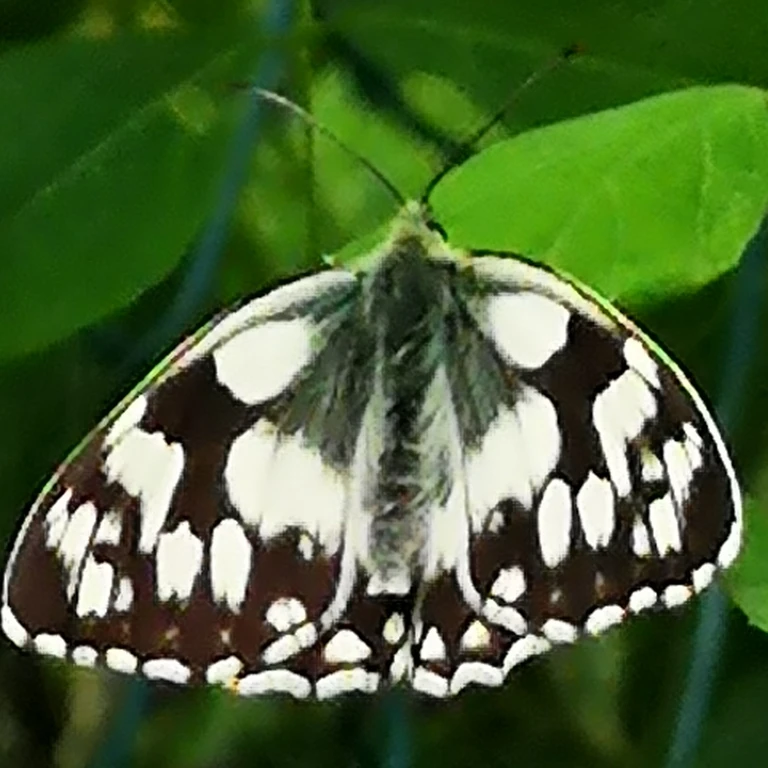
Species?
Melanargia galathea
